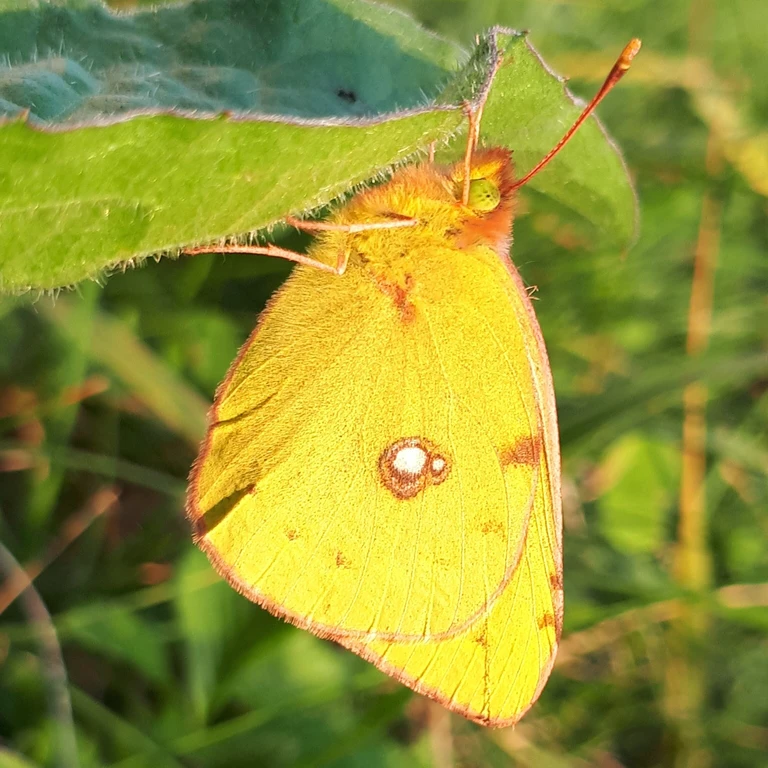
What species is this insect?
Colias croceus
